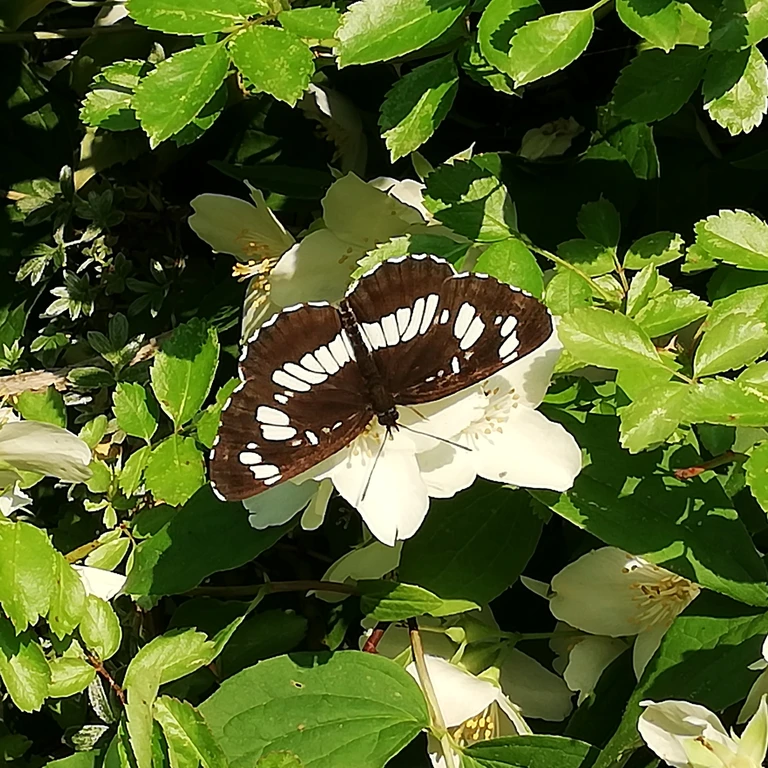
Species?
Neptis rivularis
